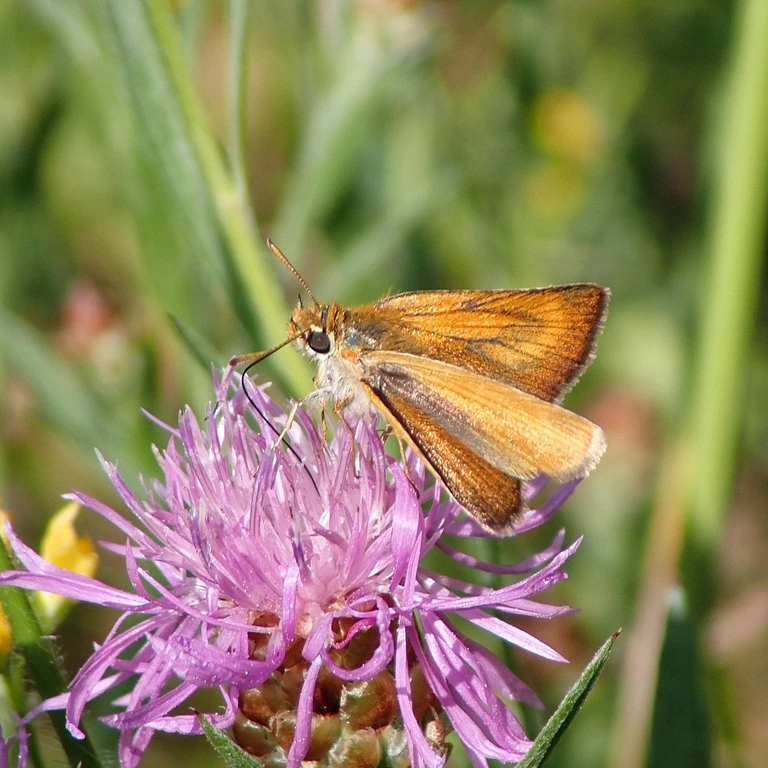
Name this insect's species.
Thymelicus acteon
